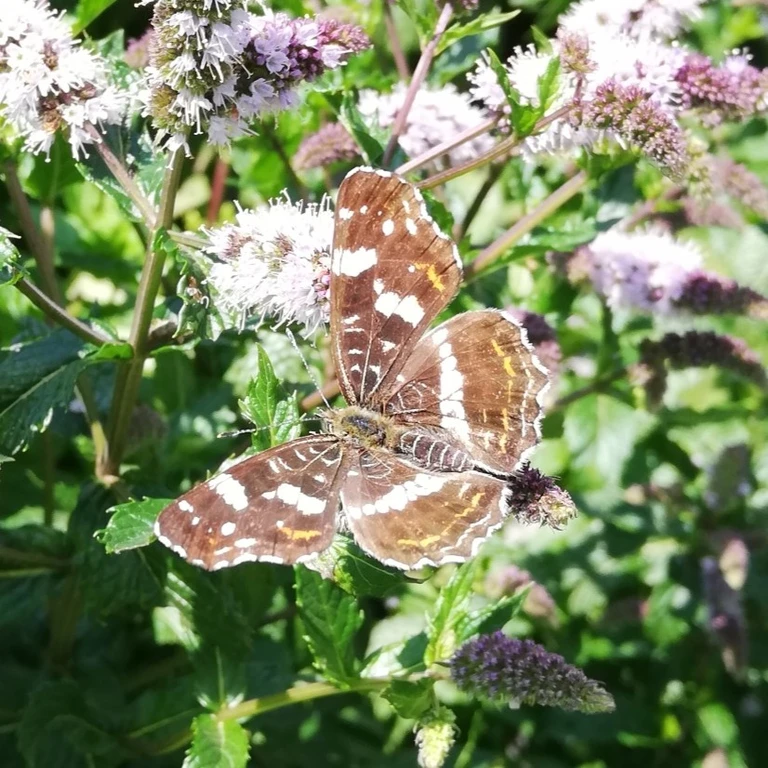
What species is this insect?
Araschnia levana
